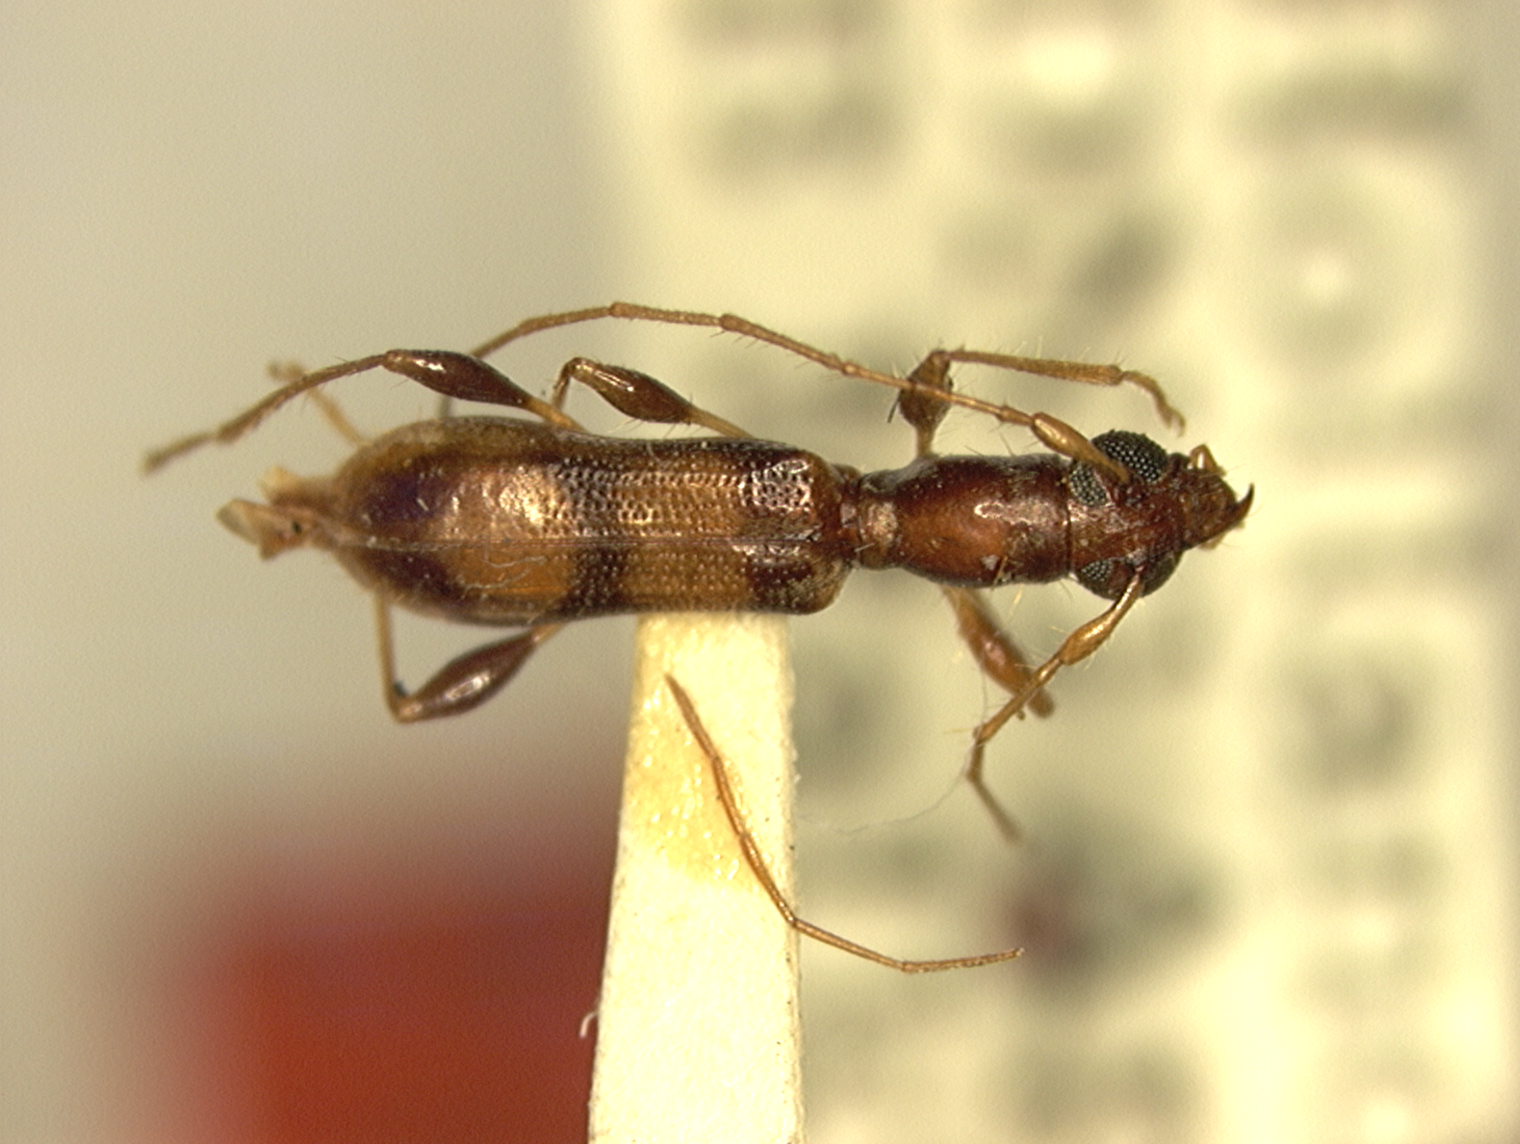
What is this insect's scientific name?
Iphrobrium constricticollis
